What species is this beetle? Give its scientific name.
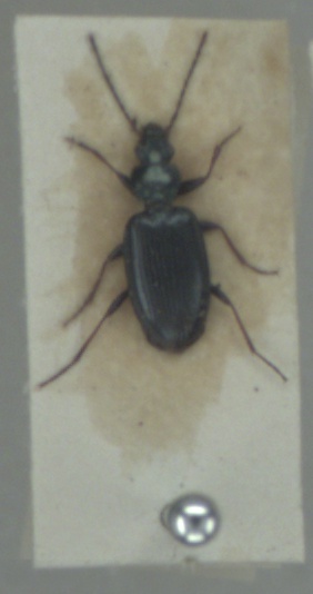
Bembidion atrocaeruleum
